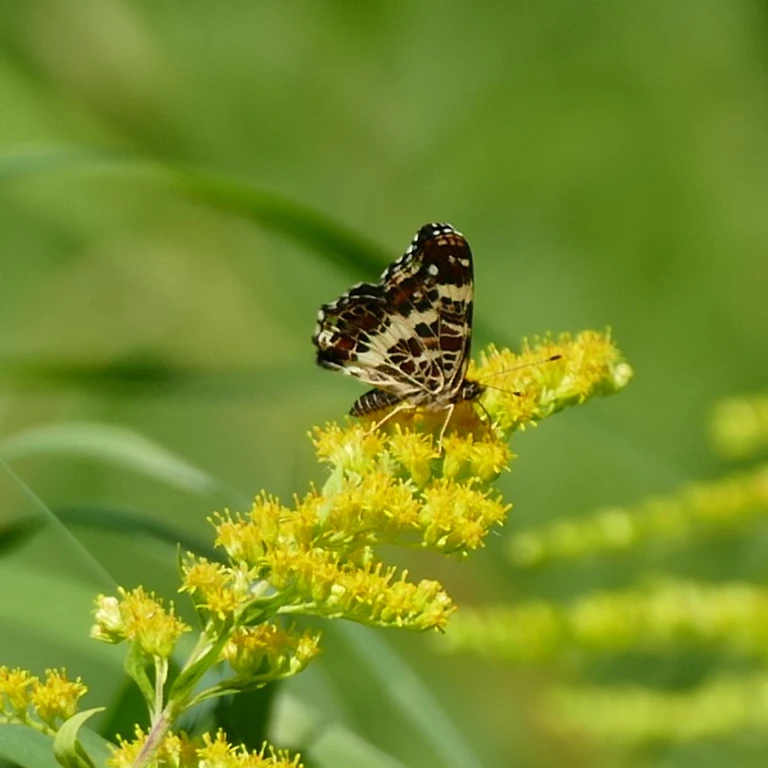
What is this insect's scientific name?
Araschnia levana
